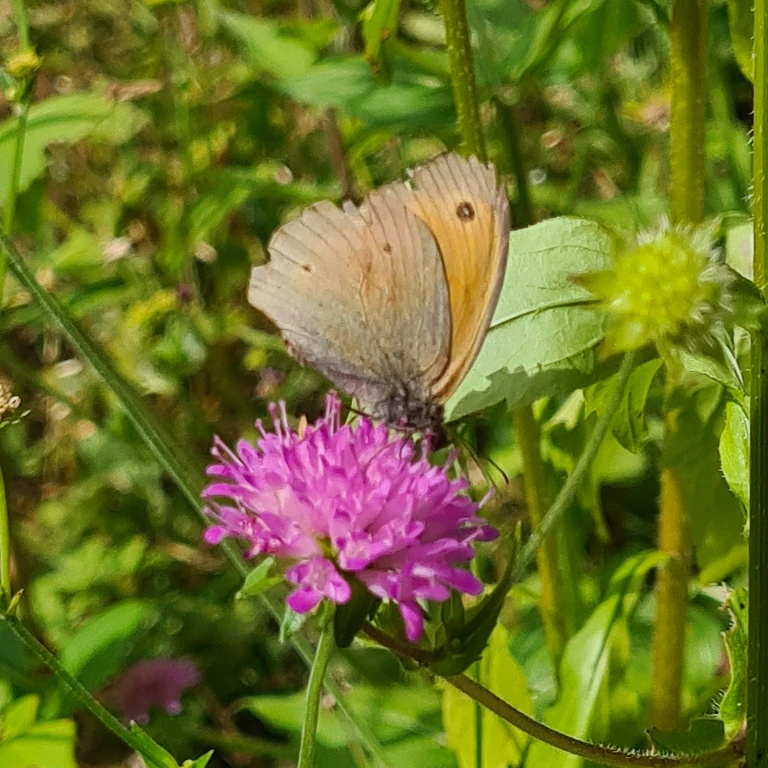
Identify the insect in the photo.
Maniola jurtina
